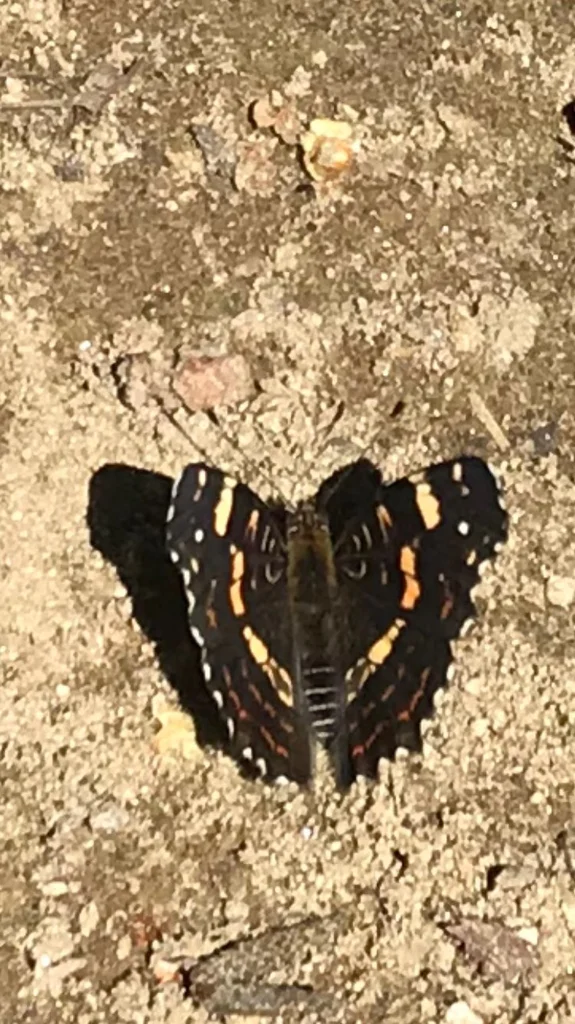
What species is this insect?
Araschnia levana
